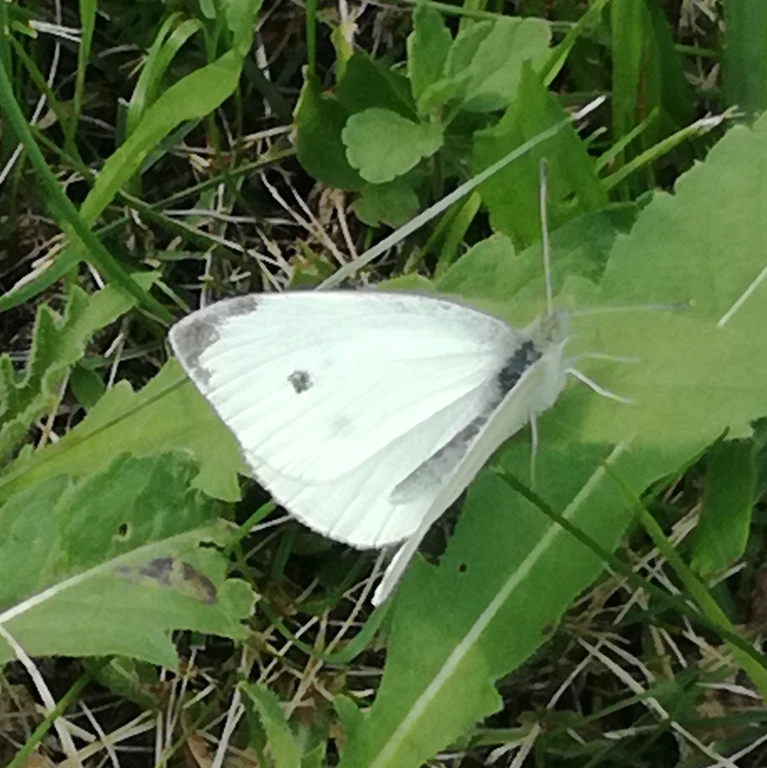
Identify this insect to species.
Pieris rapae
